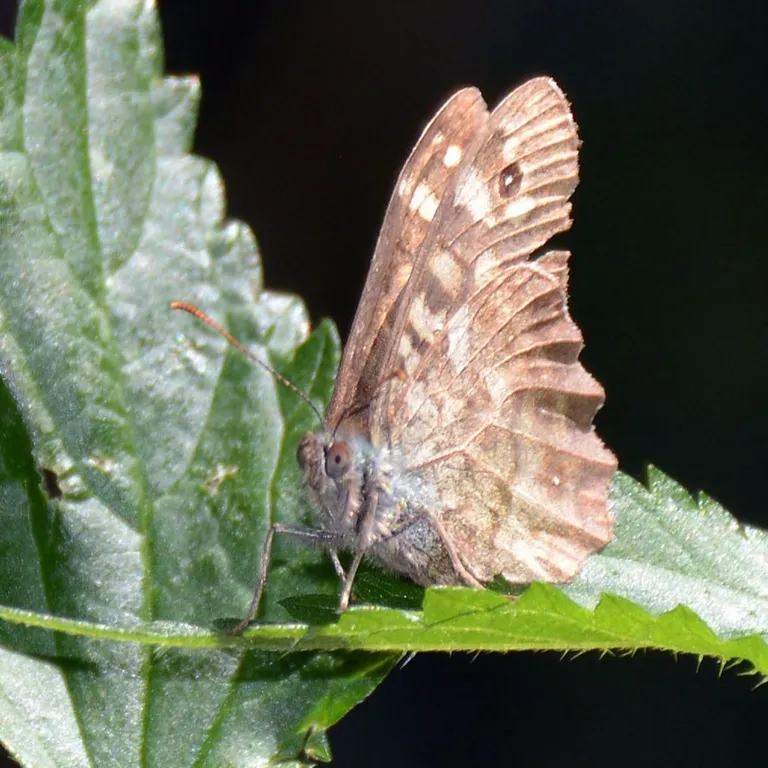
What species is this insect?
Pararge aegeria
